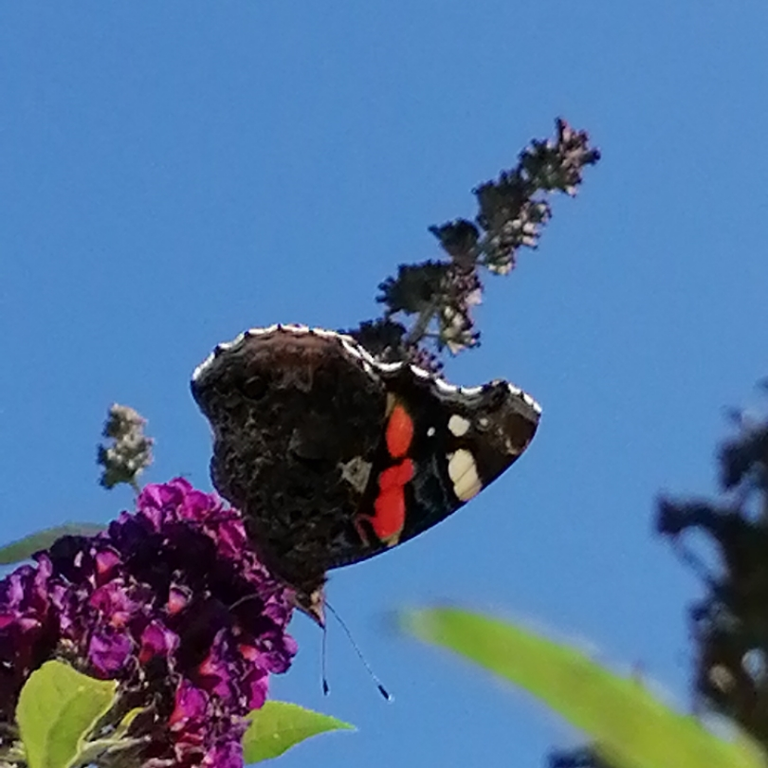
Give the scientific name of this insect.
Vanessa atalanta
